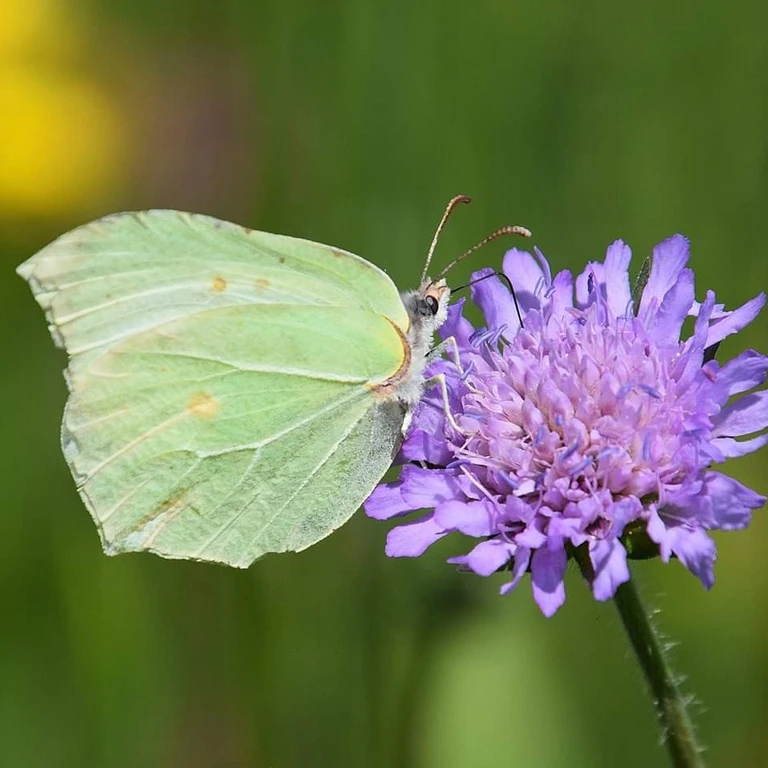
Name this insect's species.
Gonepteryx rhamni
